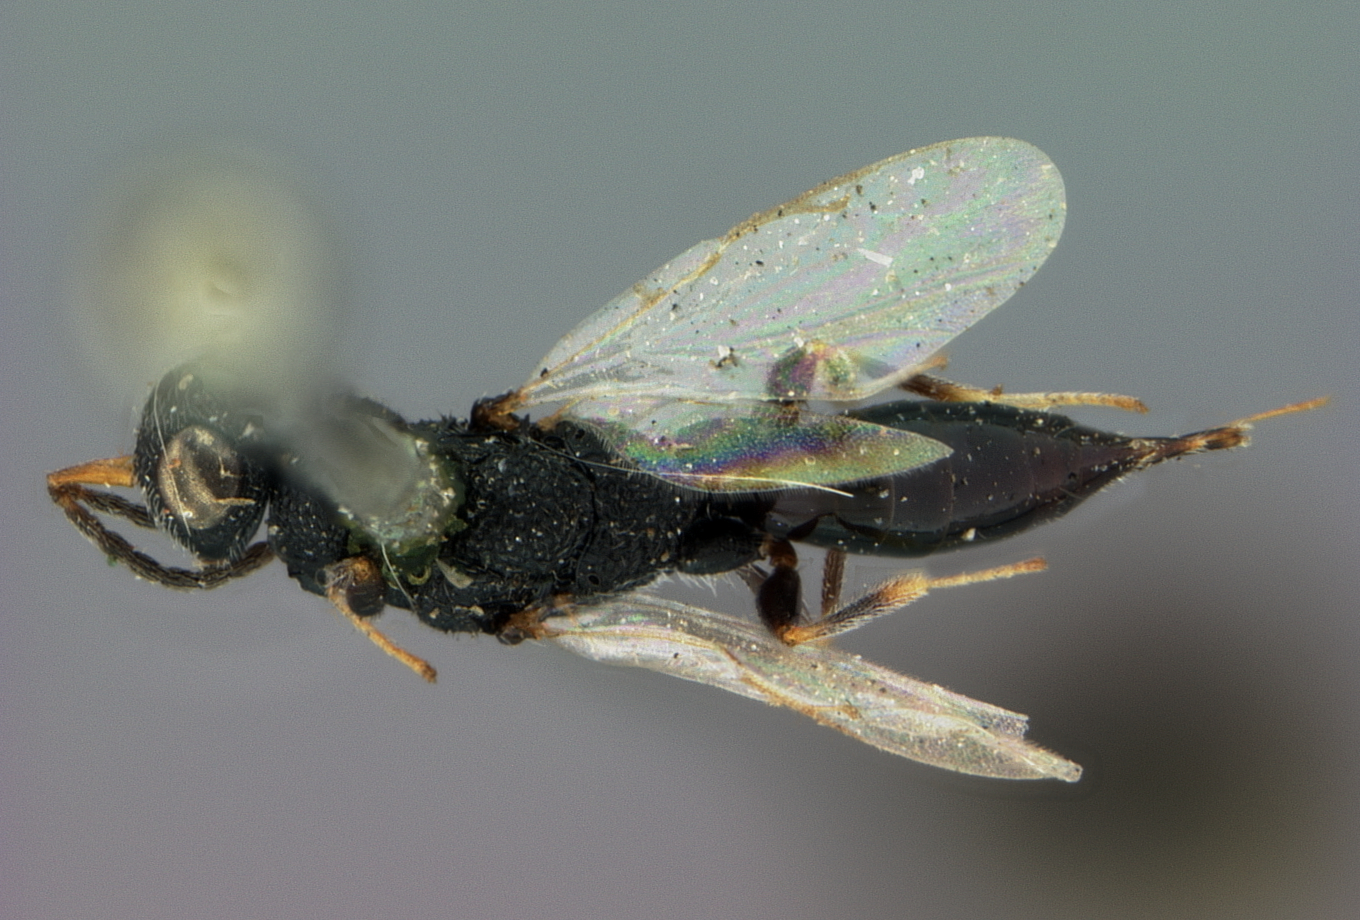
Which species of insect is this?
Isosoma abnorme
